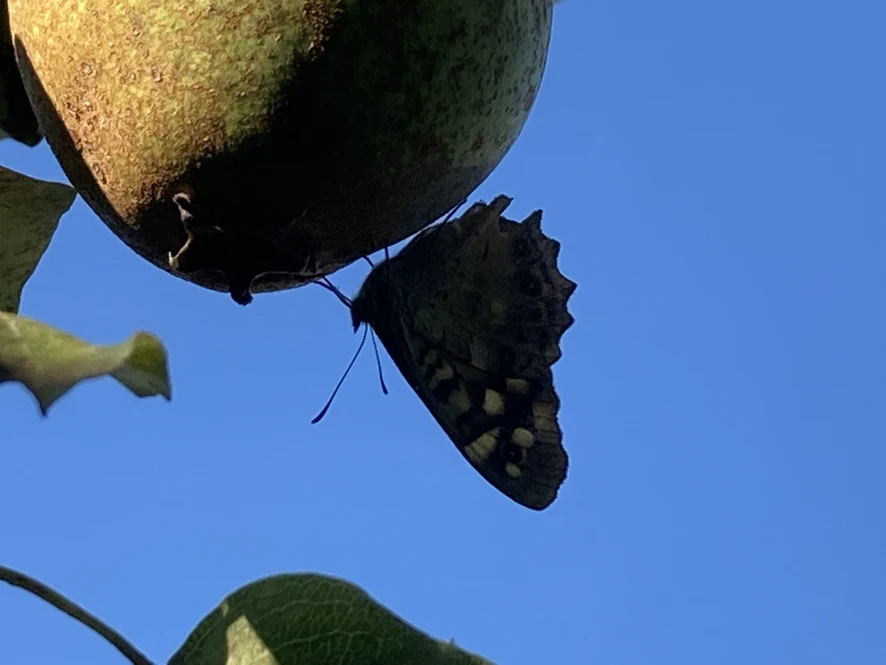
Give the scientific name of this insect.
Pararge aegeria
